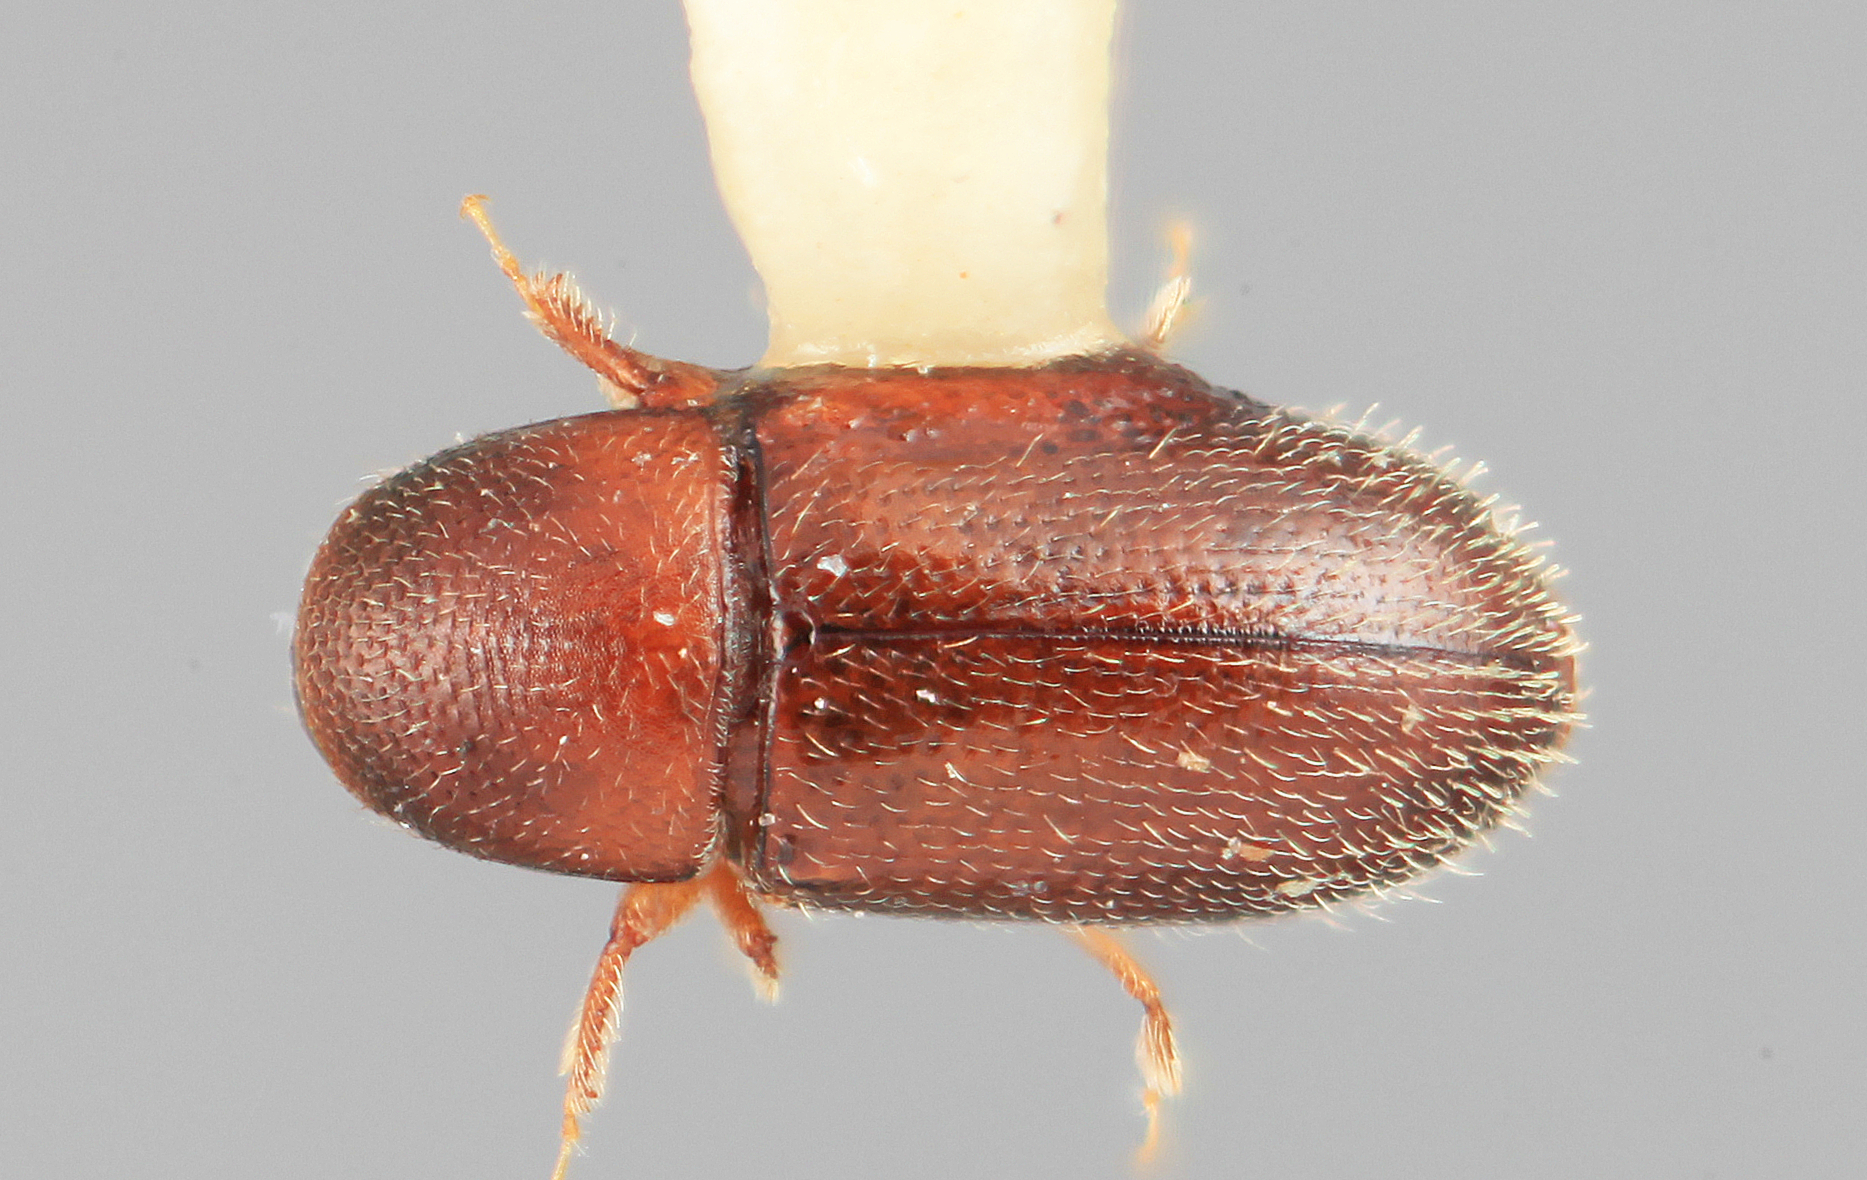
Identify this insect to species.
Scolytodes erineophilus
